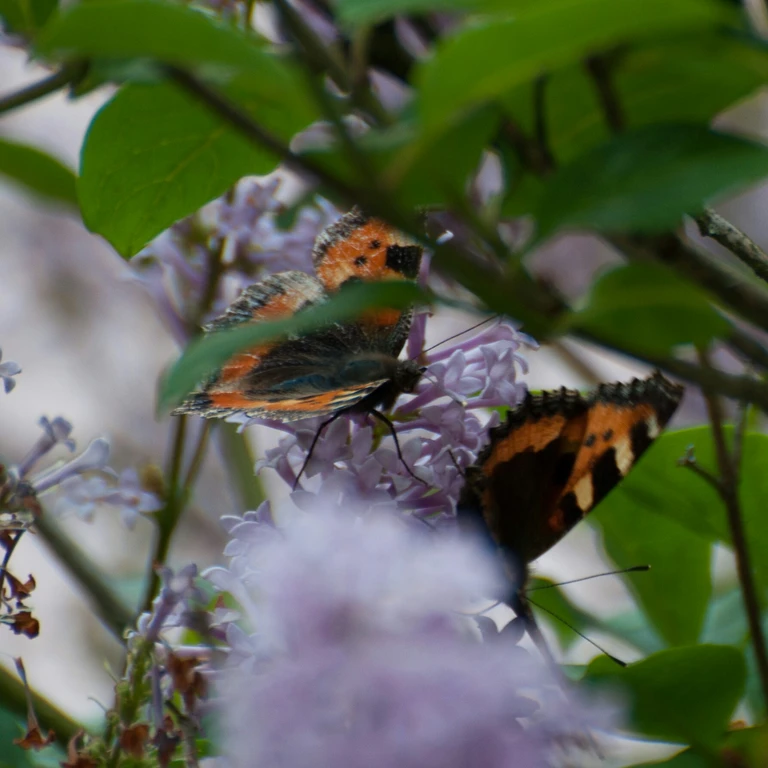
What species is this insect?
Aglais urticae
